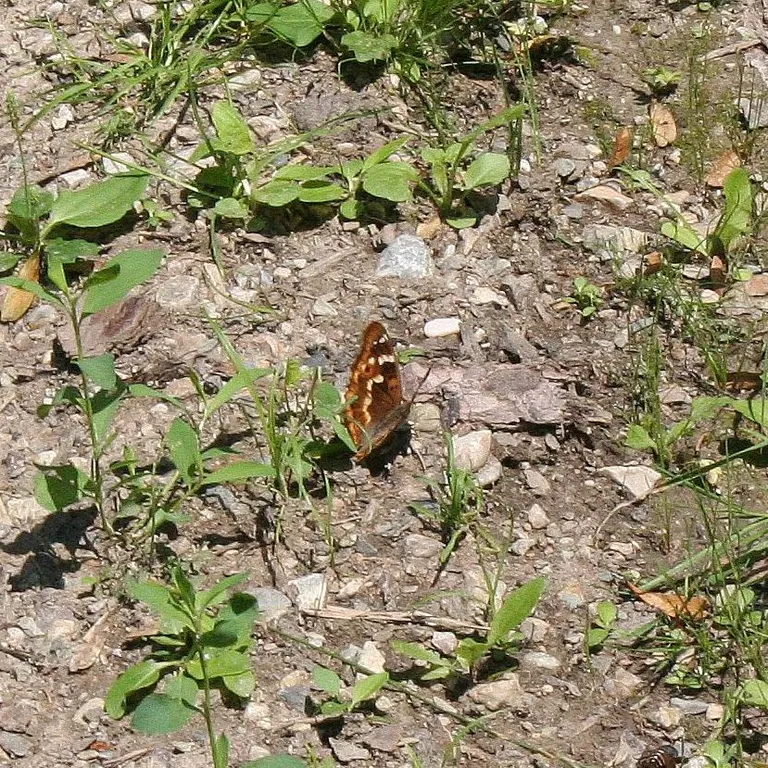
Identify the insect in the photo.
Apatura ilia
